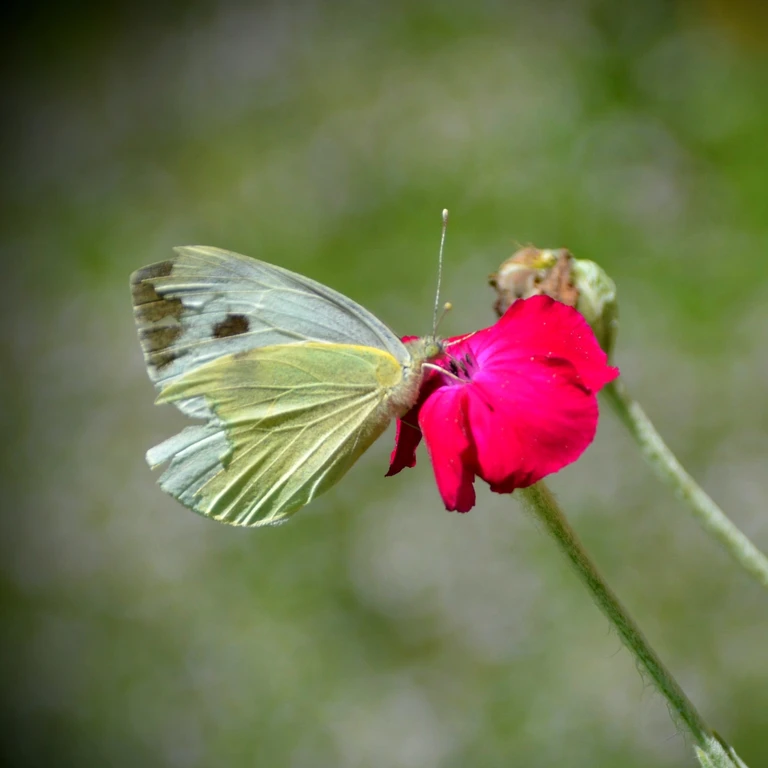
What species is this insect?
Pieris brassicae
